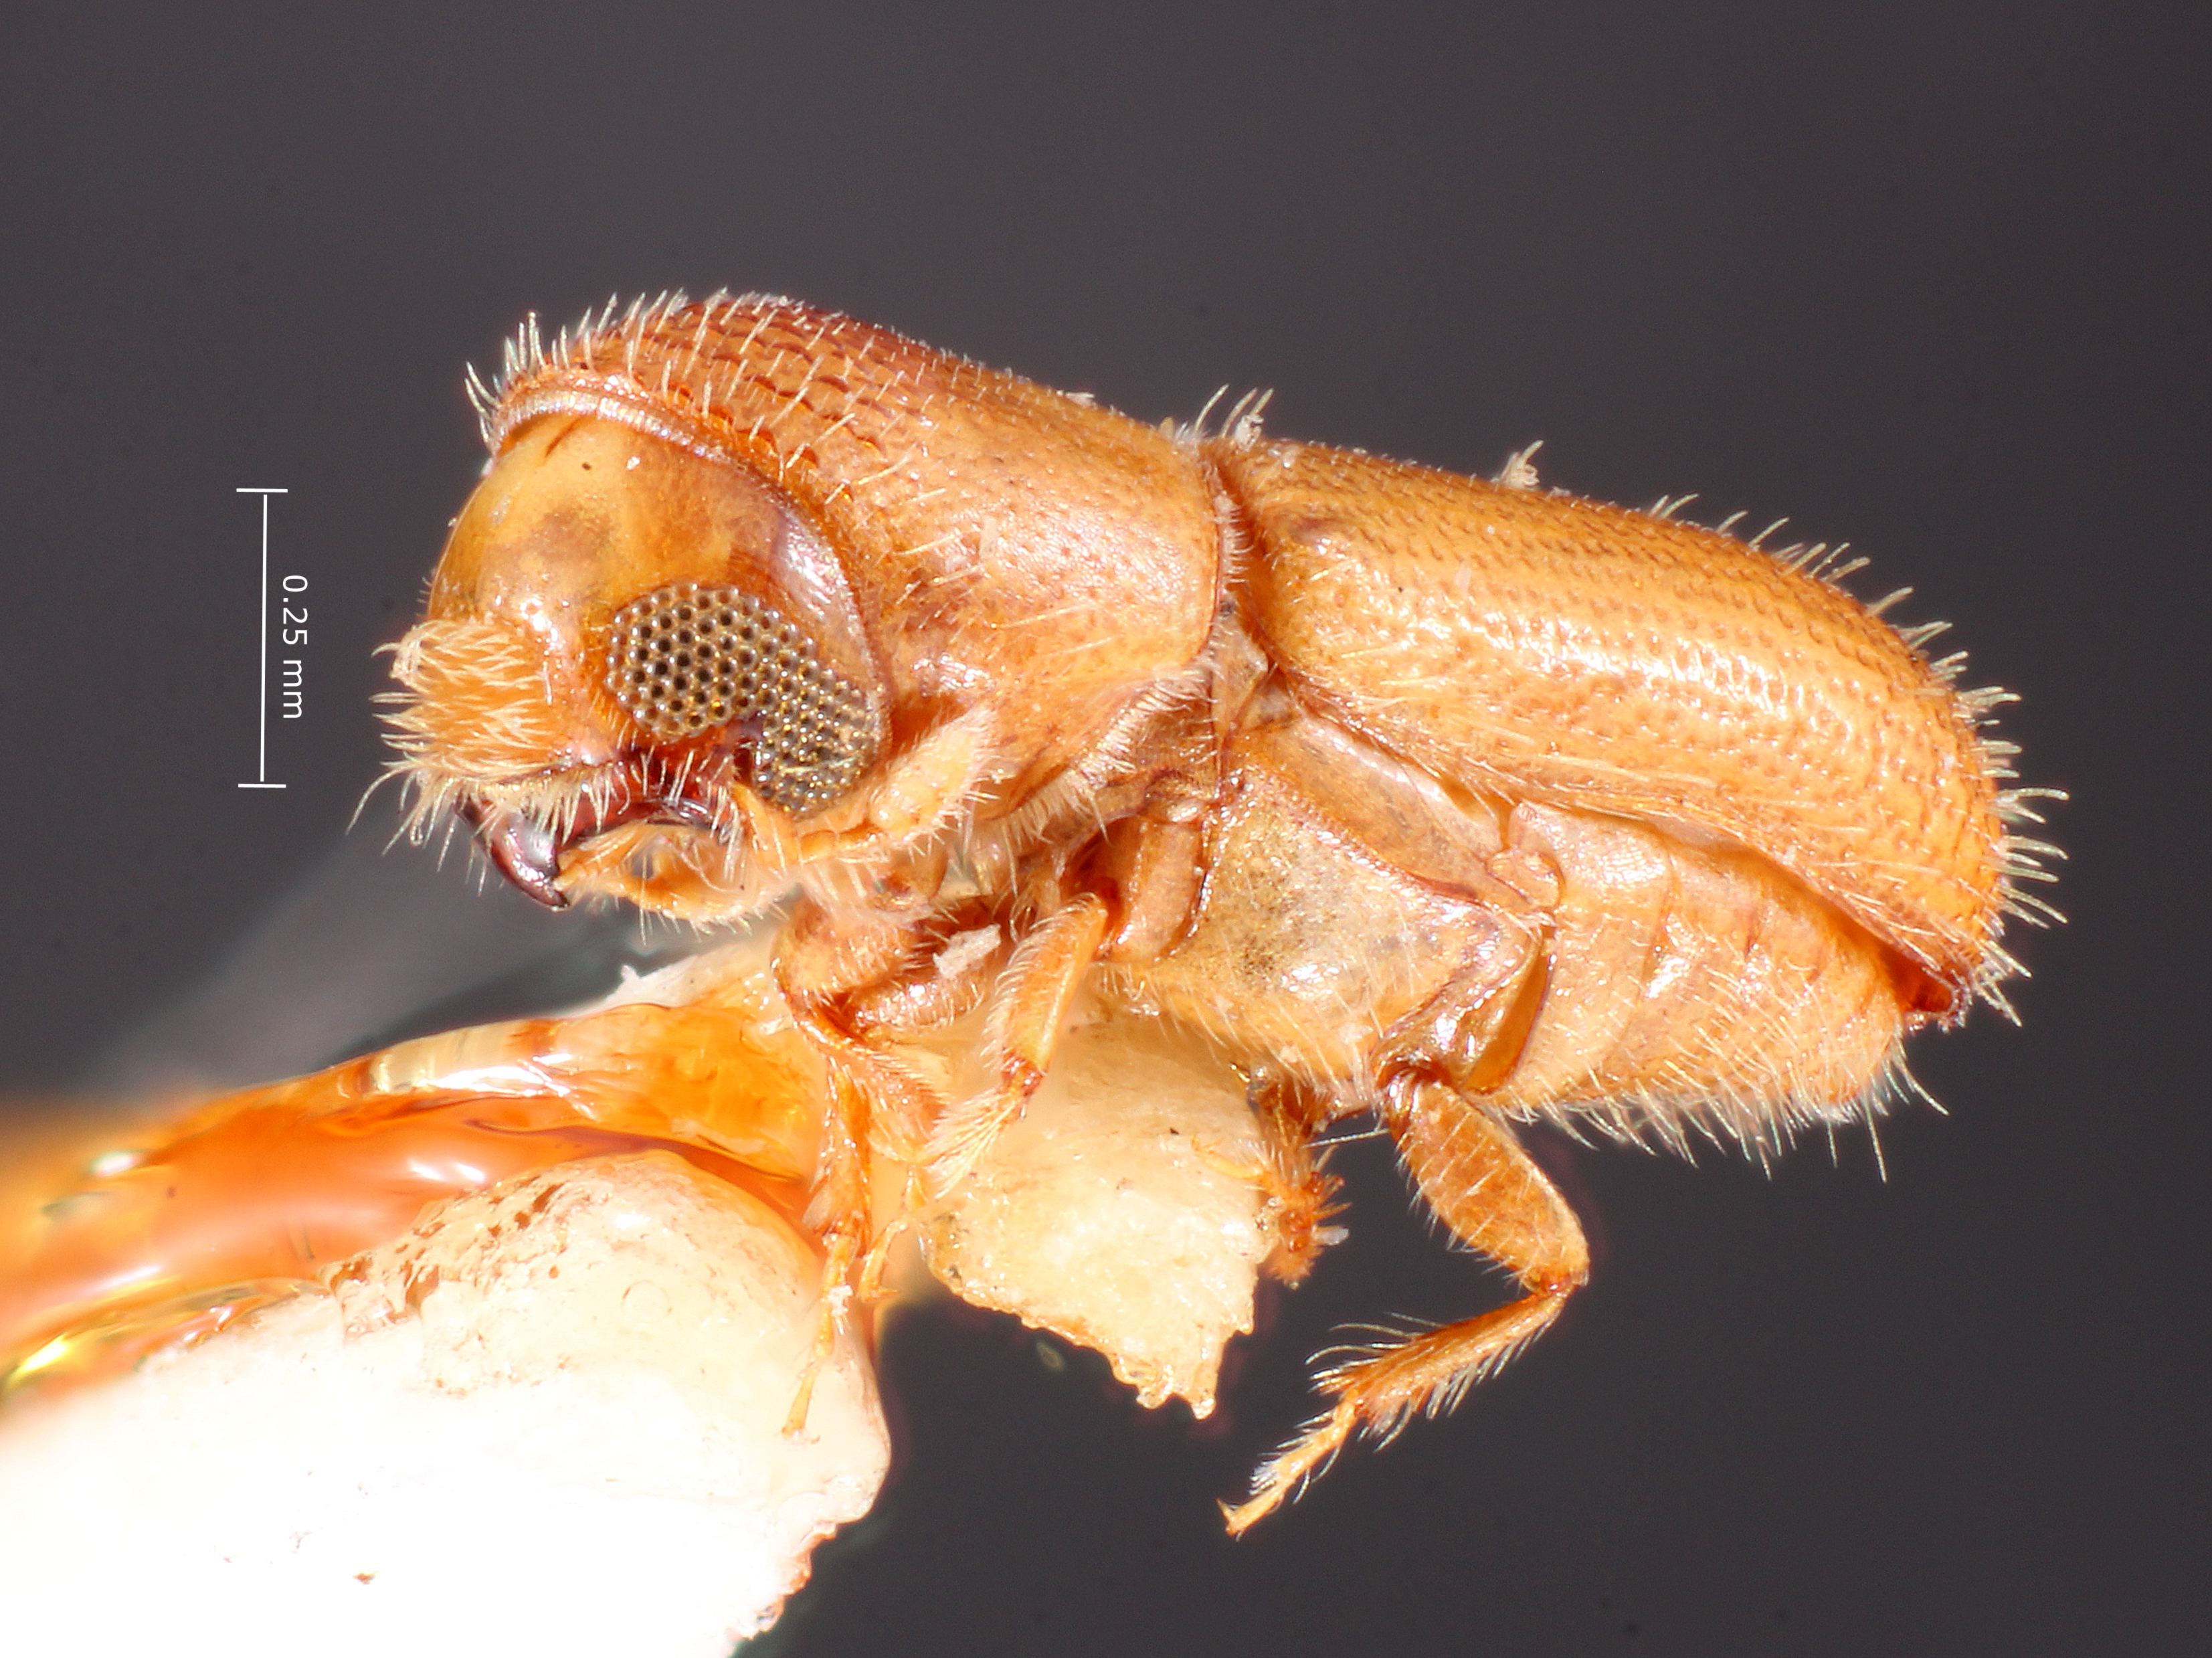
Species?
Pityophthorus shannoni
